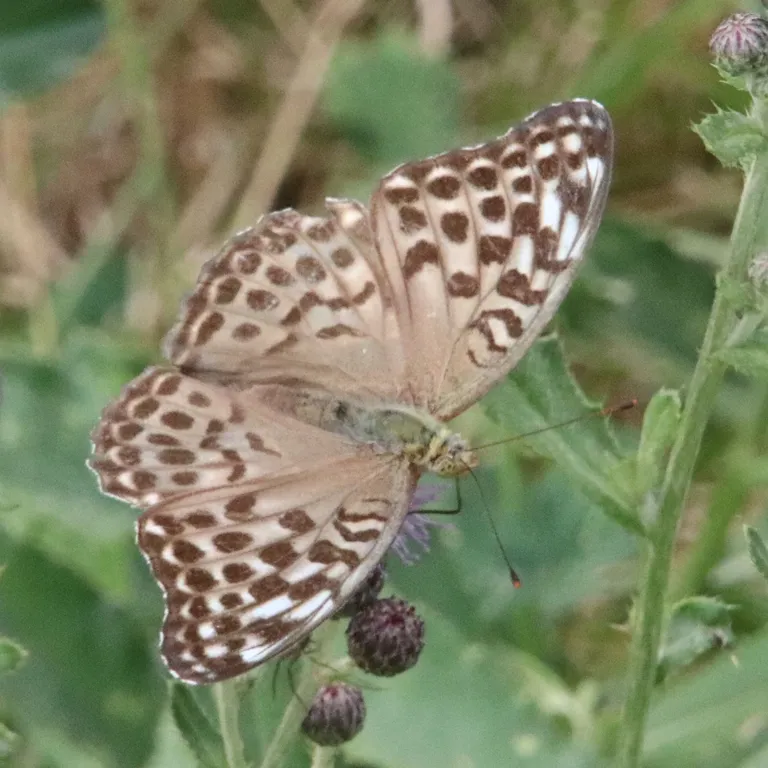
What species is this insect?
Argynnis paphia
